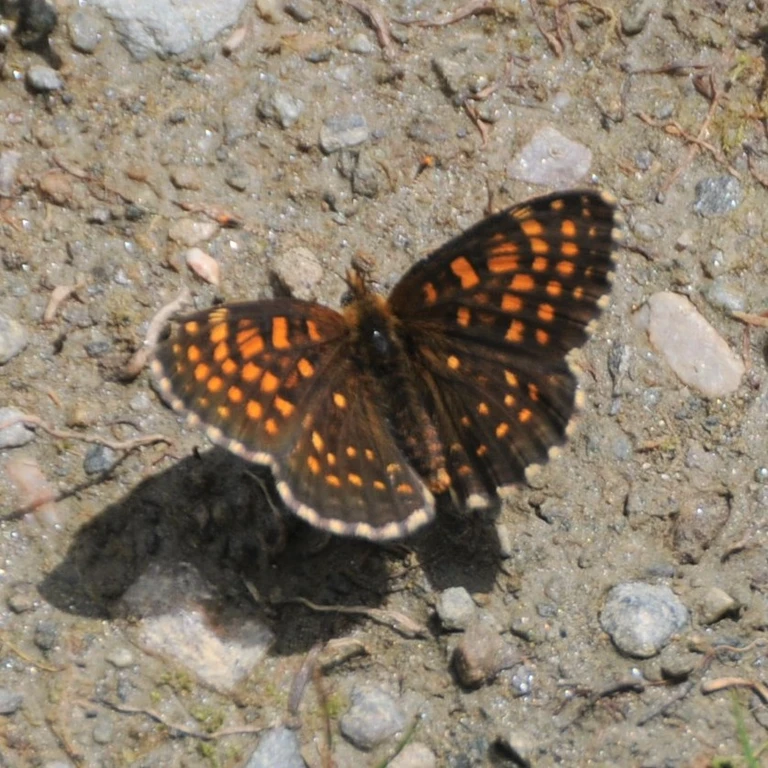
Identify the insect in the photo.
Melitaea diamina
